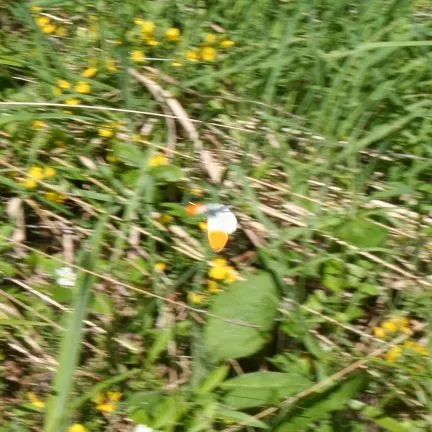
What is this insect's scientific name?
Anthocharis cardamines
